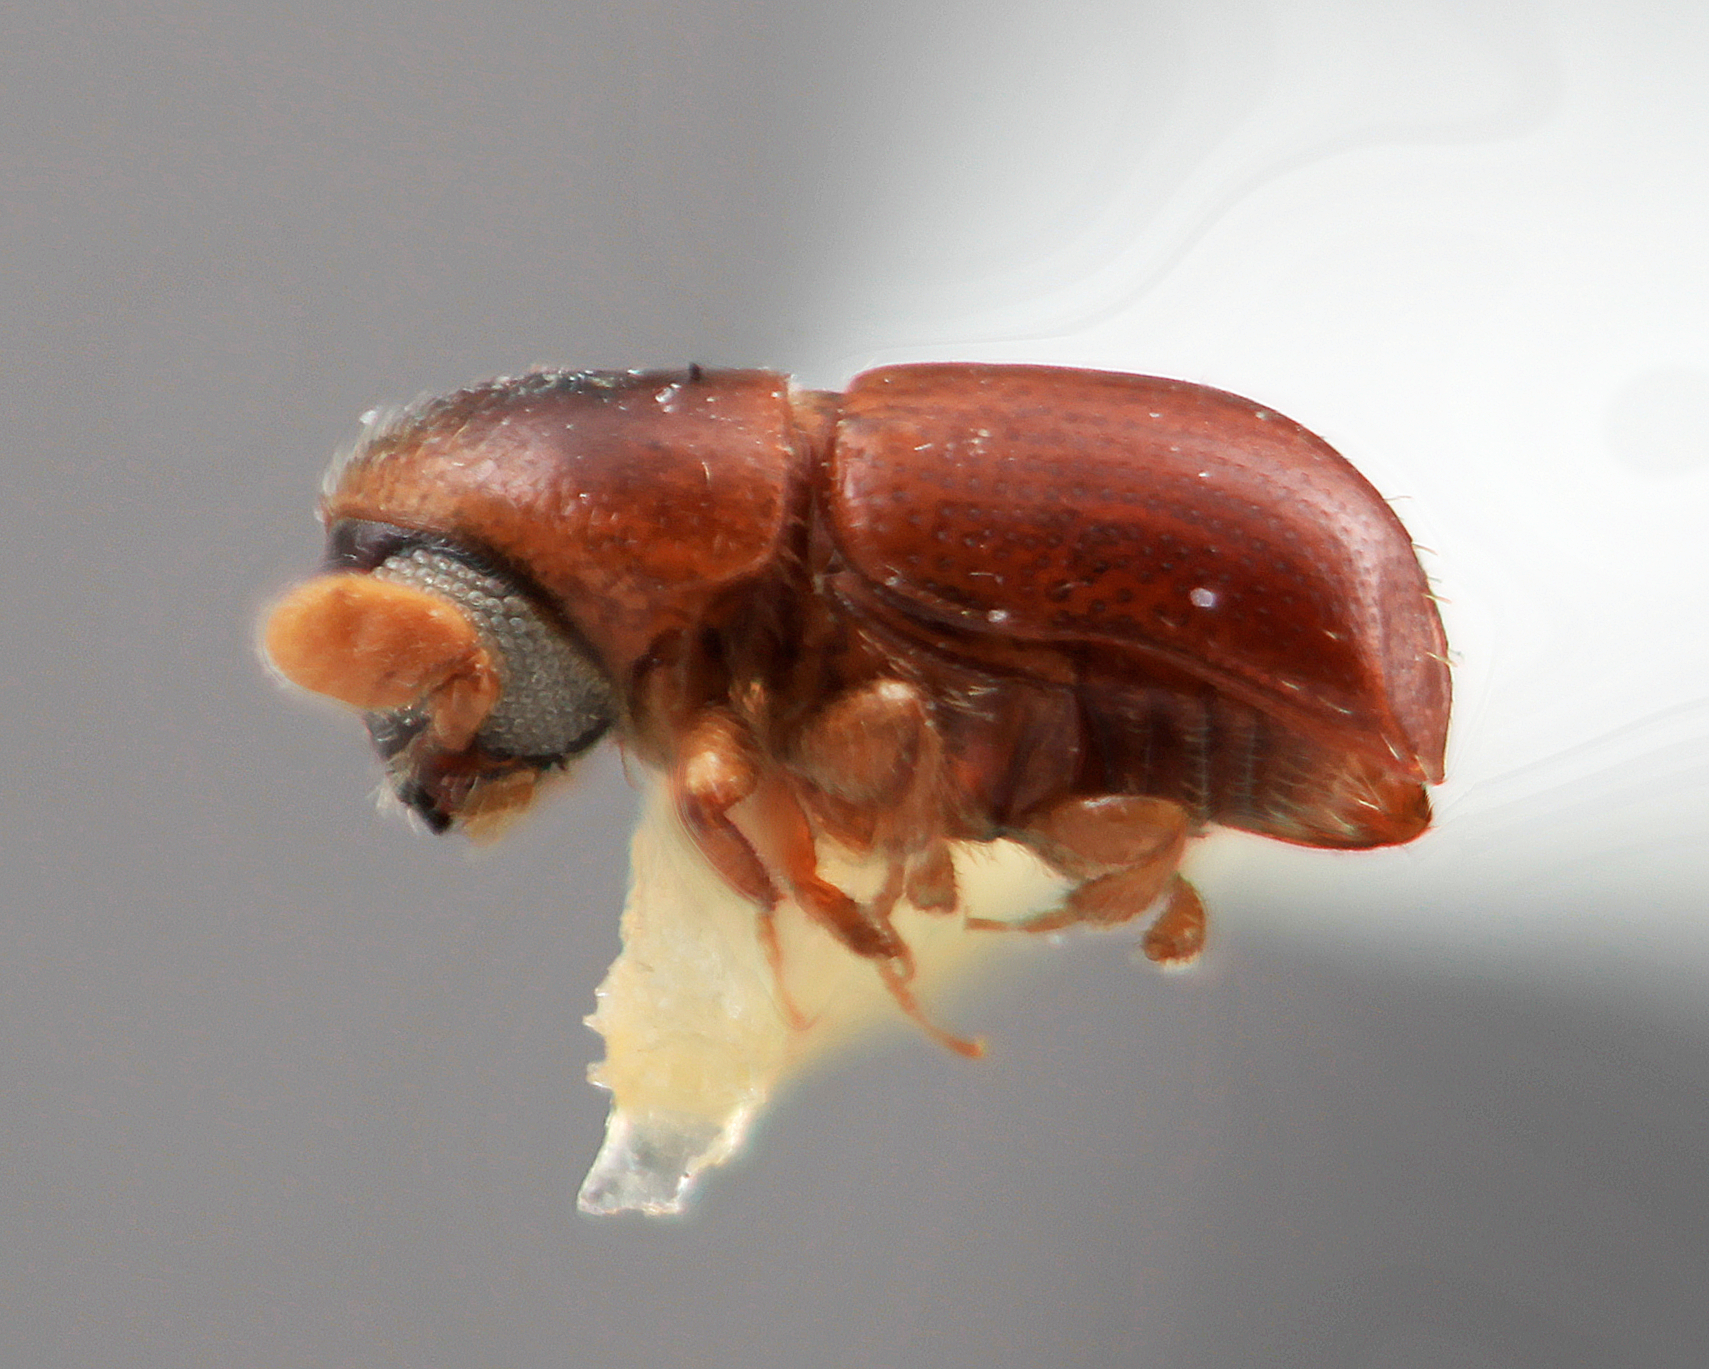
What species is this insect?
Corthylus minimus
